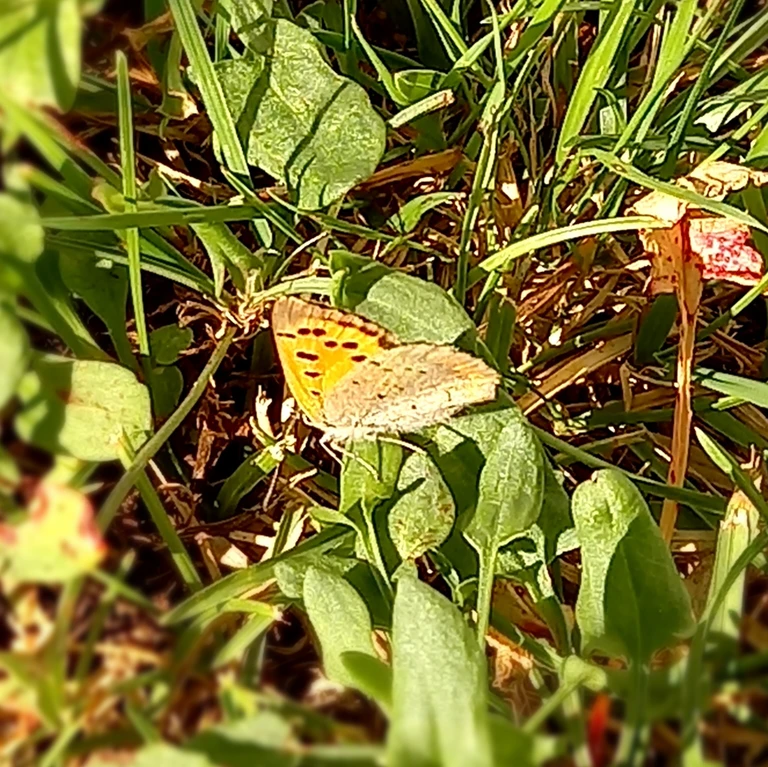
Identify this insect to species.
Lycaena phlaeas
